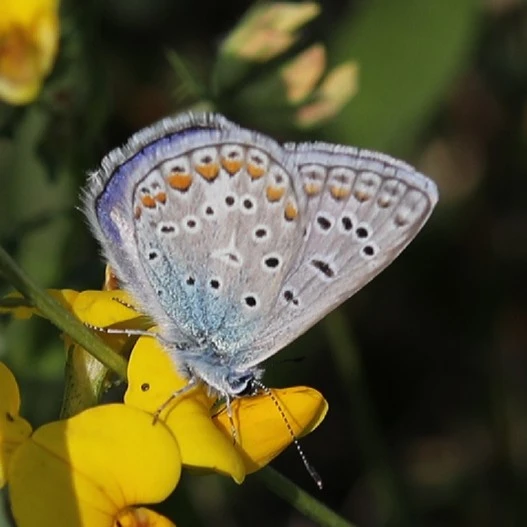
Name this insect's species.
Polyommatus icarus
